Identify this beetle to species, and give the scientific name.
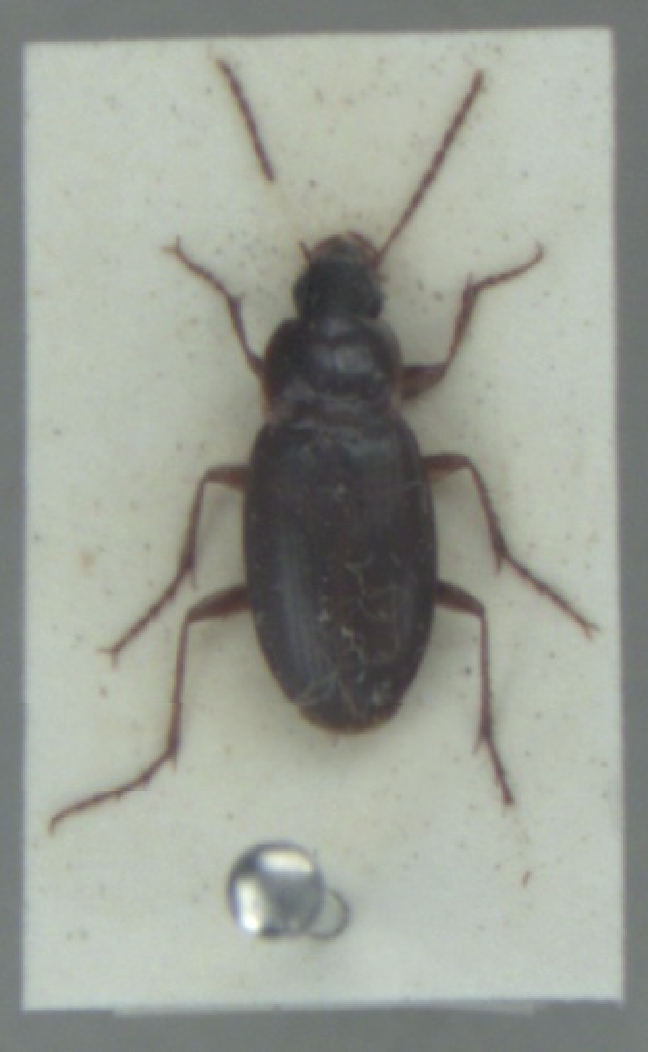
Calathus mollis
